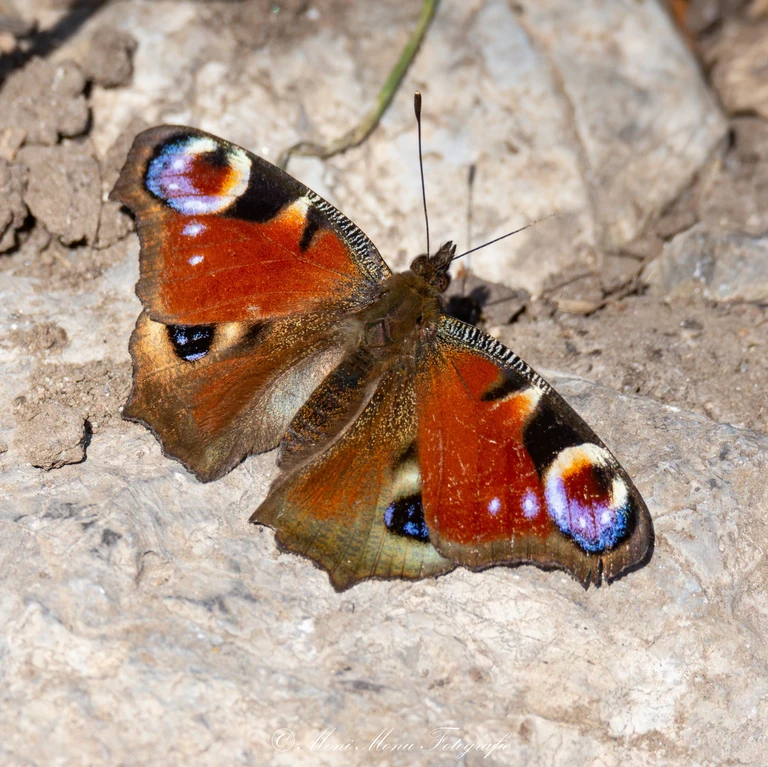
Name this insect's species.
Aglais io
